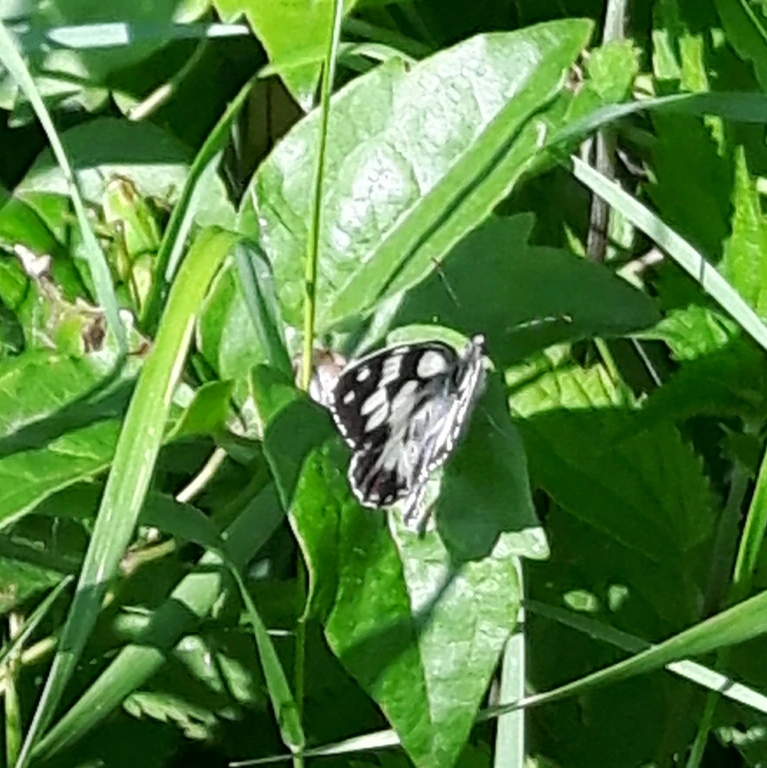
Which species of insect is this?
Melanargia galathea
